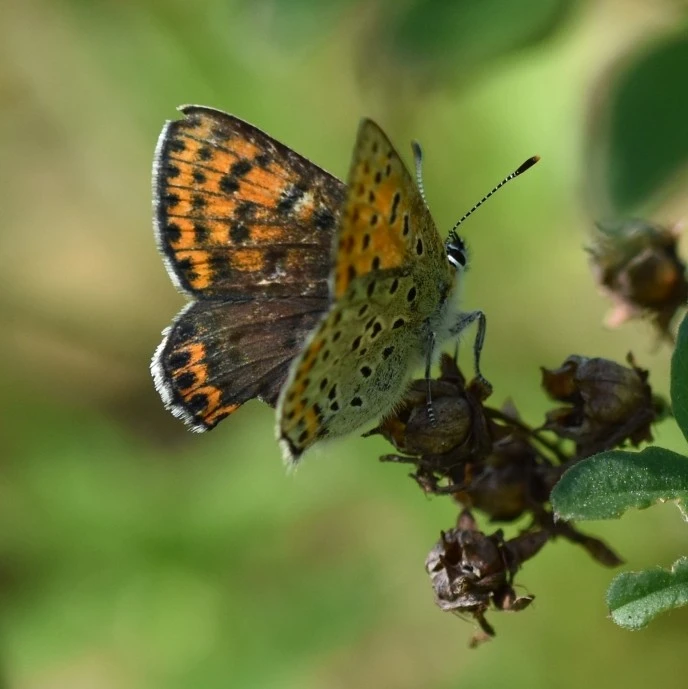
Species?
Lycaena tityrus (also Loweia tityrus)
